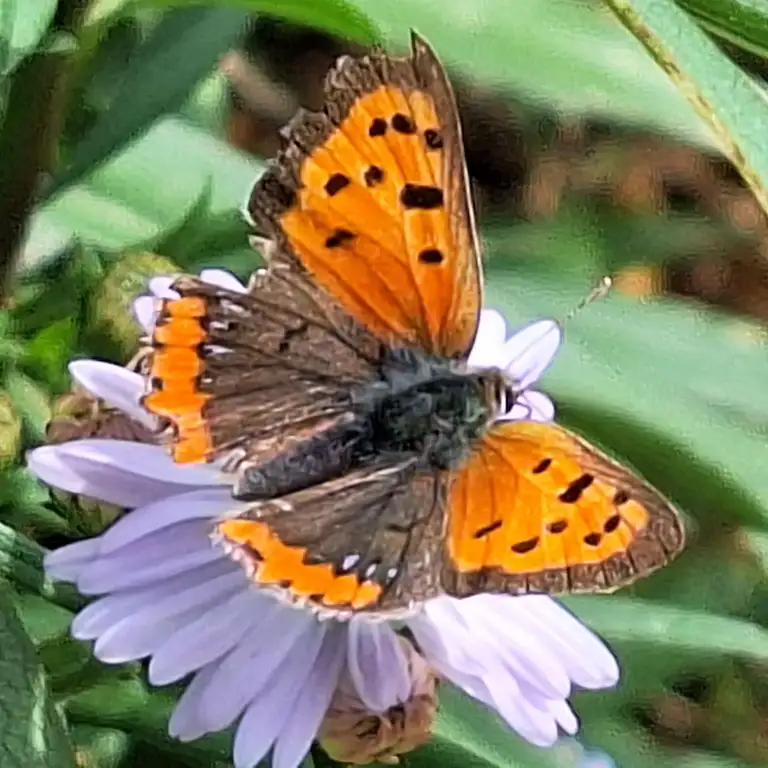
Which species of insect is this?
Lycaena phlaeas
